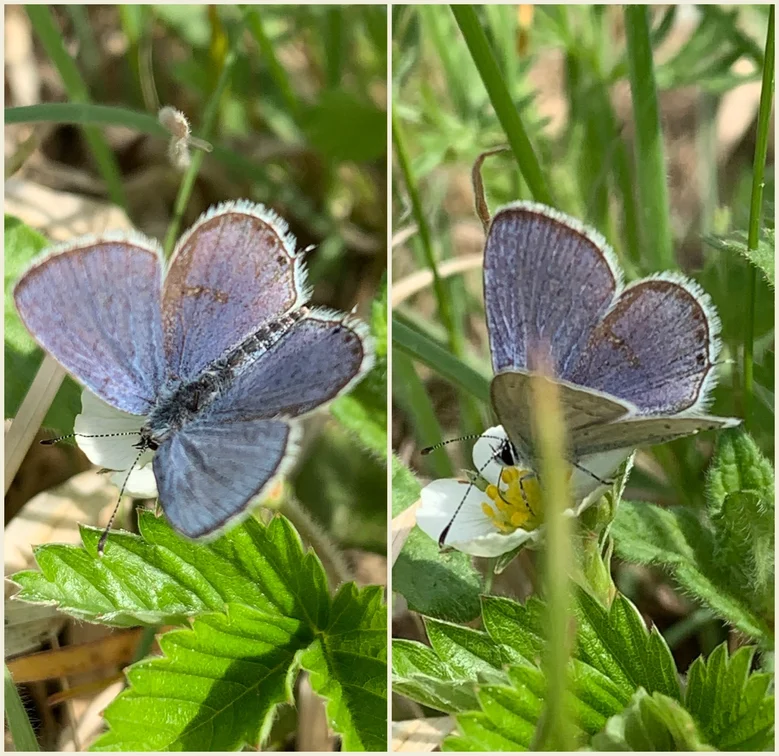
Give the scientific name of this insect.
Cupido argiades (also Elkalyce argiades)
